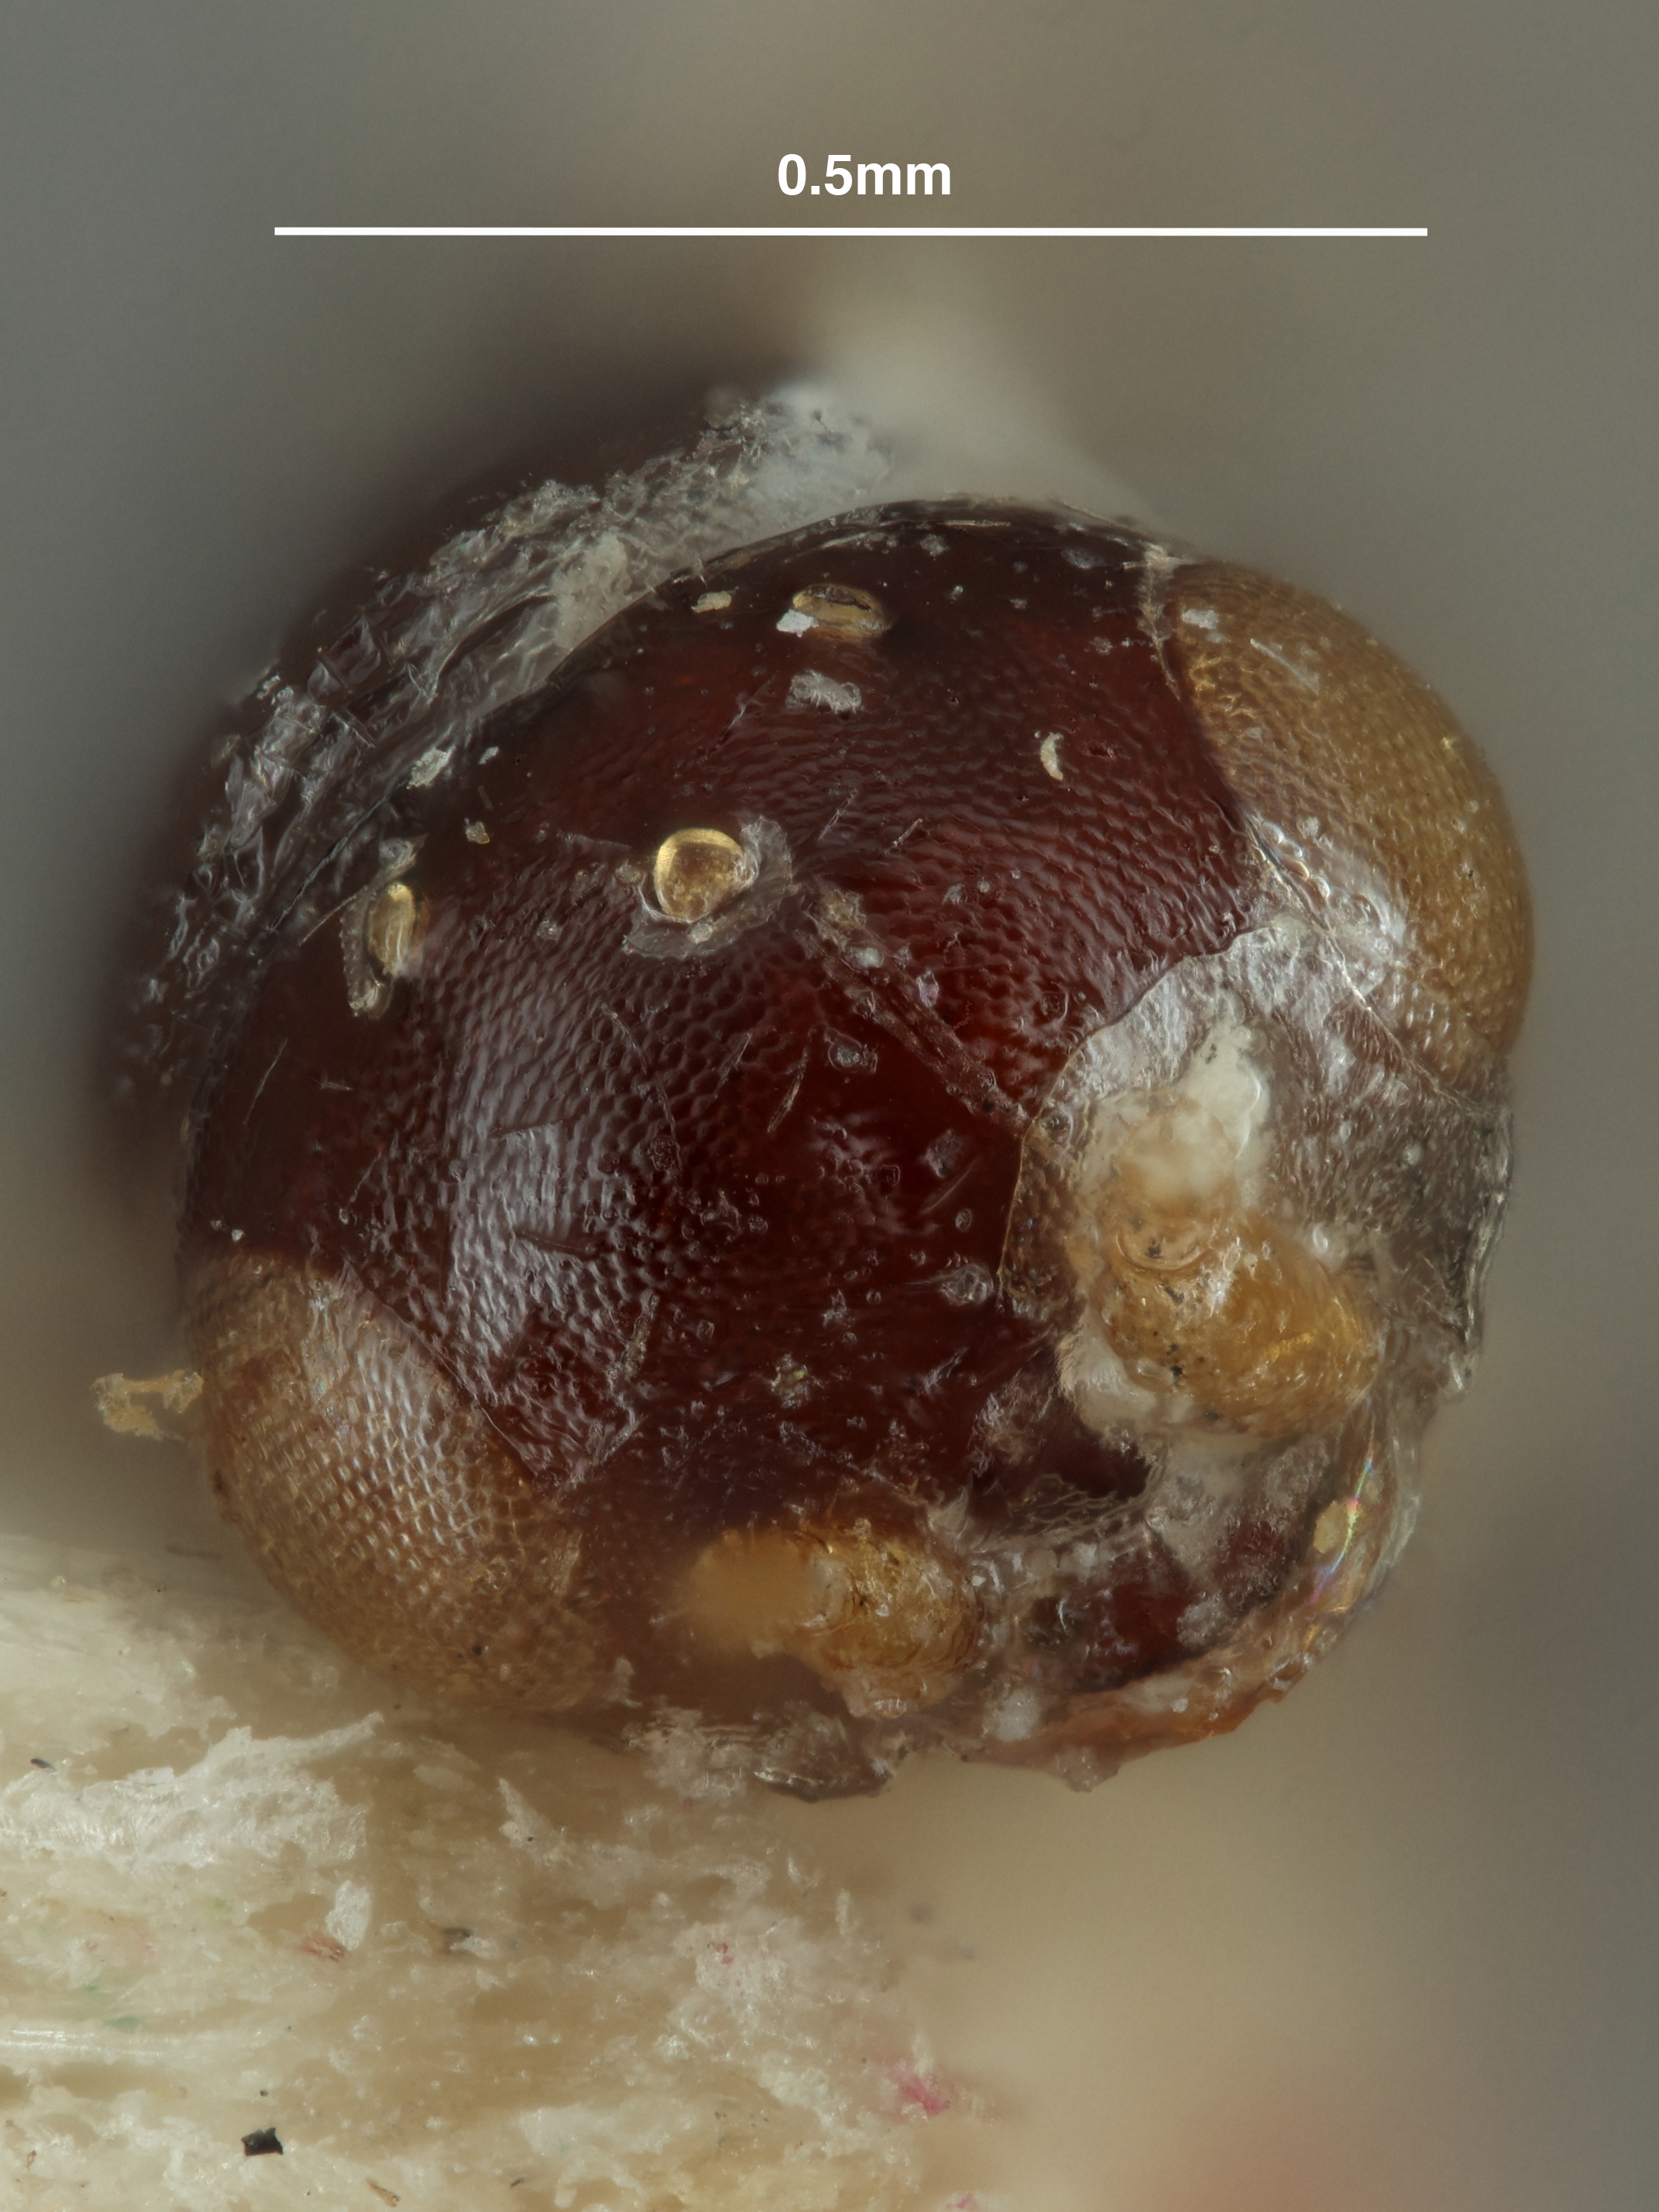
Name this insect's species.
Aphelopus rufiventris
